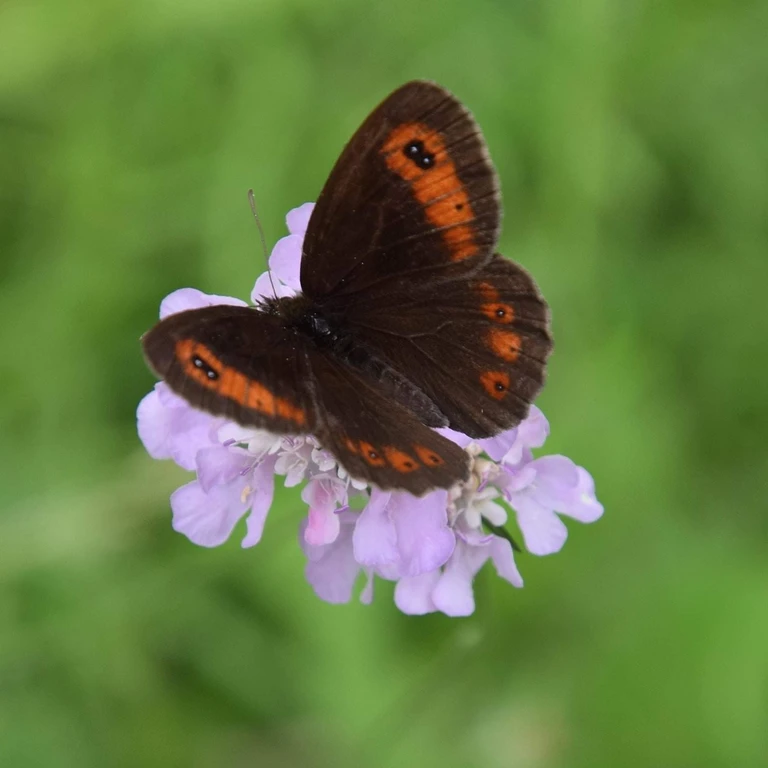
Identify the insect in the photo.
Erebia aethiops
